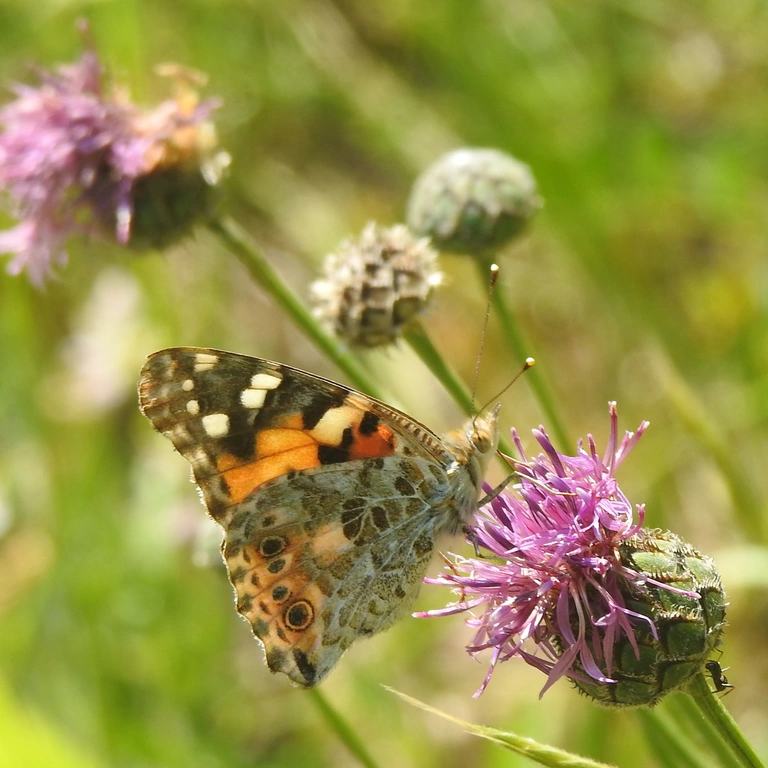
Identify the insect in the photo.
Vanessa cardui
